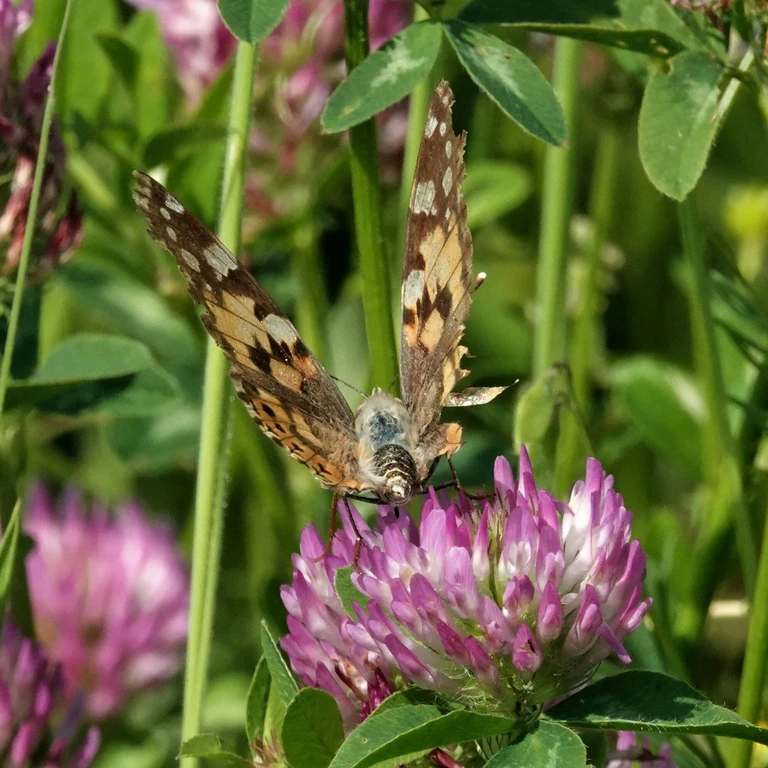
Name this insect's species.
Vanessa cardui
